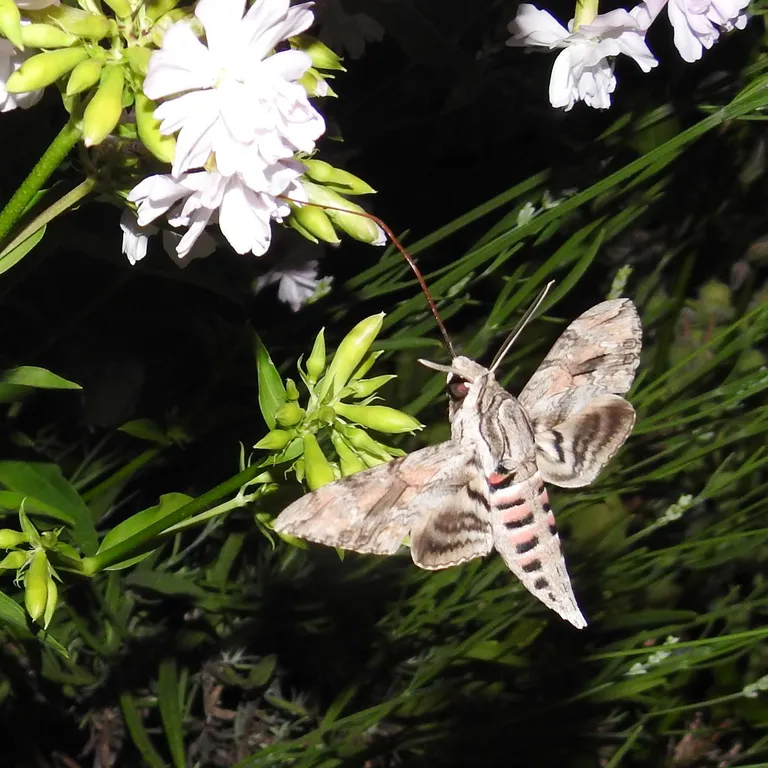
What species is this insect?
Agrius convolvuli
